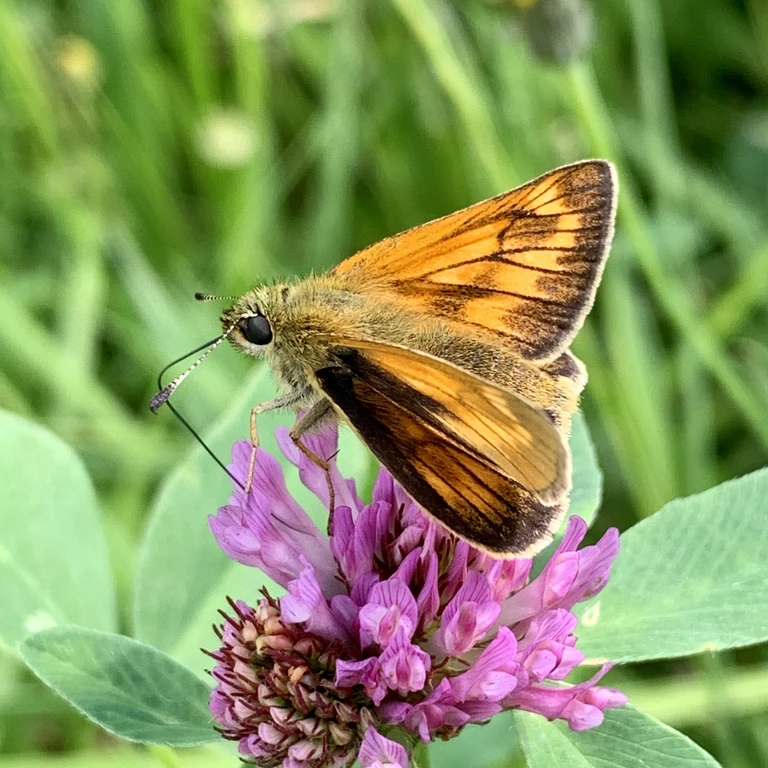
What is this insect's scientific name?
Ochlodes sylvanus (also Ochlodes venata)
